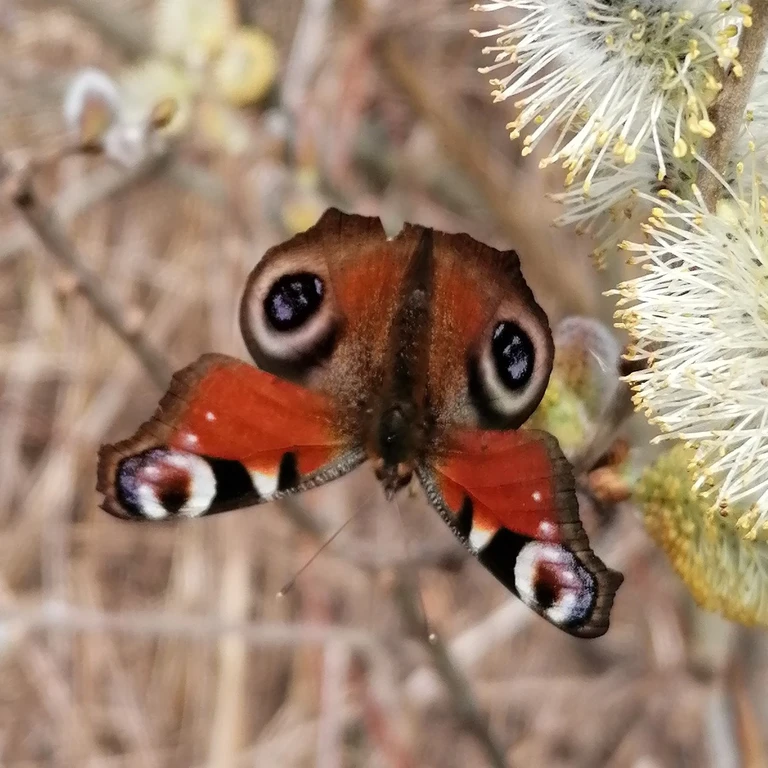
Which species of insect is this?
Aglais io
